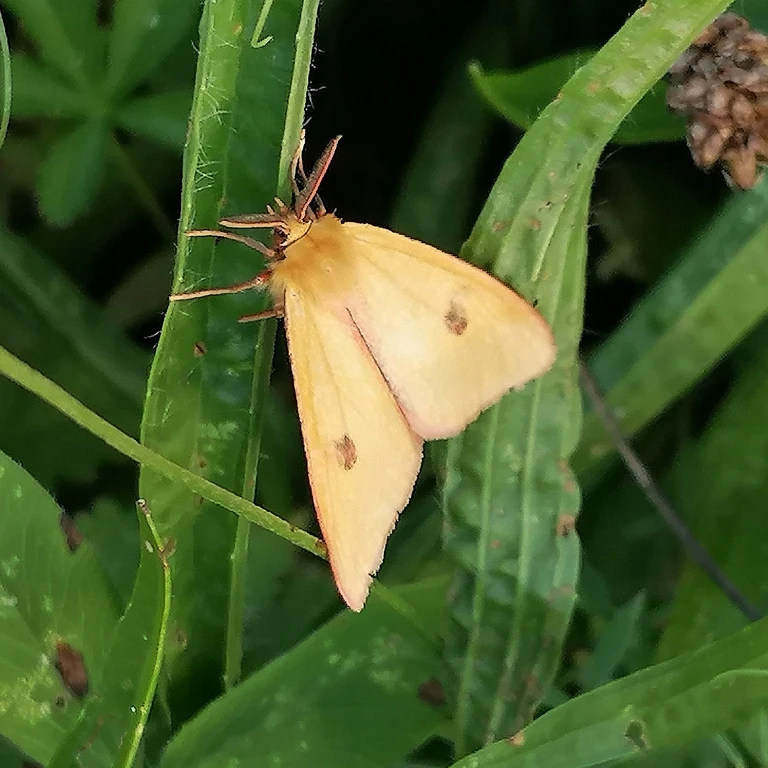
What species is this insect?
Diacrisia sannio
